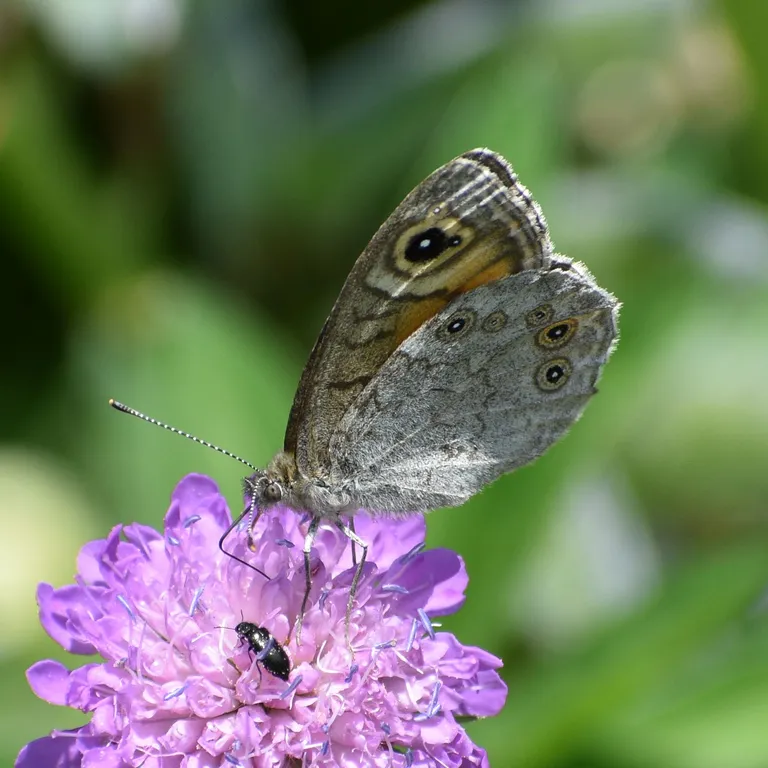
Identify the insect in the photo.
Lasiommata maera (also Pararge maera)
